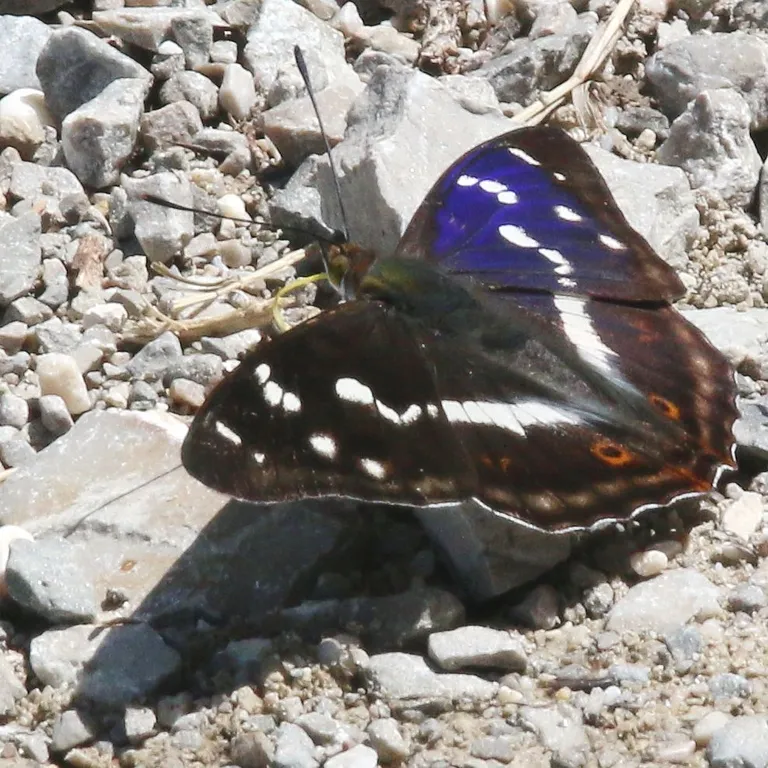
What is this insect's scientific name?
Apatura iris
